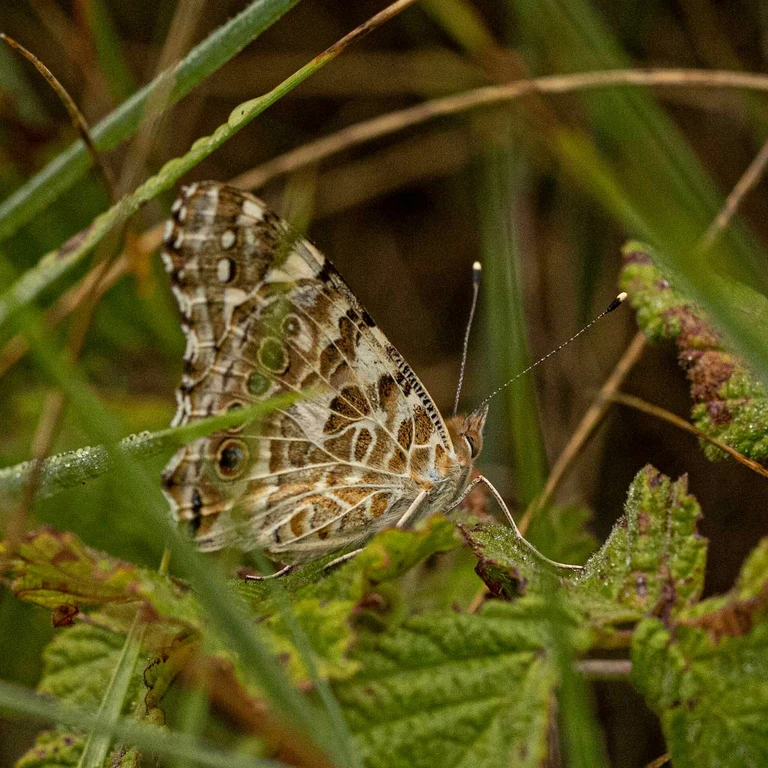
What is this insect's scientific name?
Vanessa cardui
